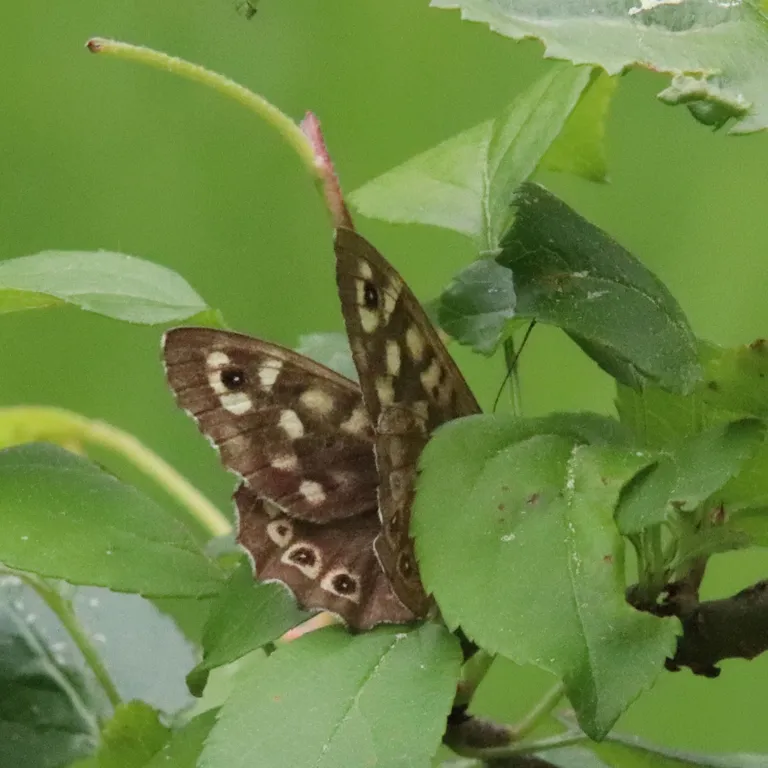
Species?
Pararge aegeria
